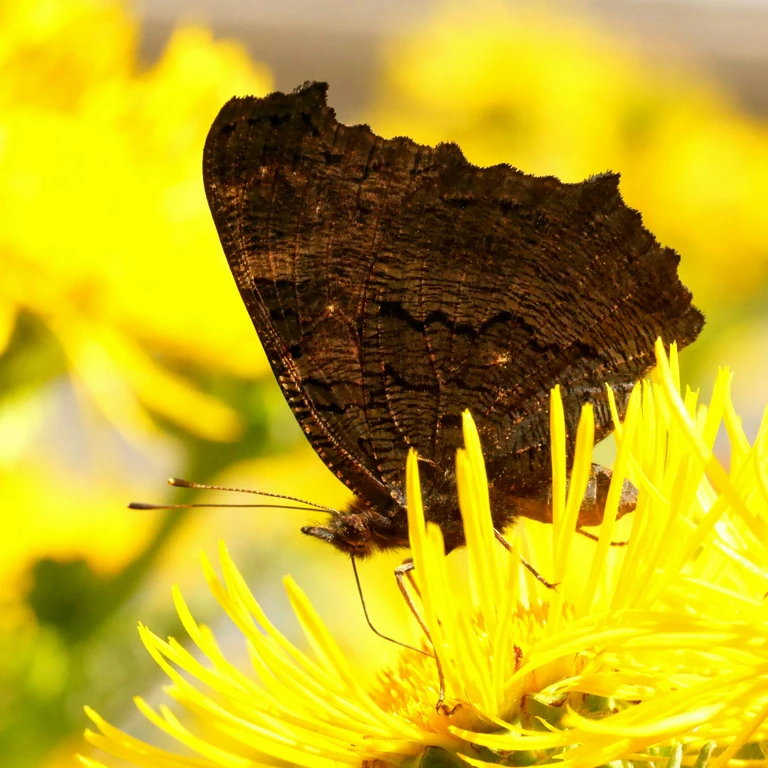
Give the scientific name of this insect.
Aglais io
